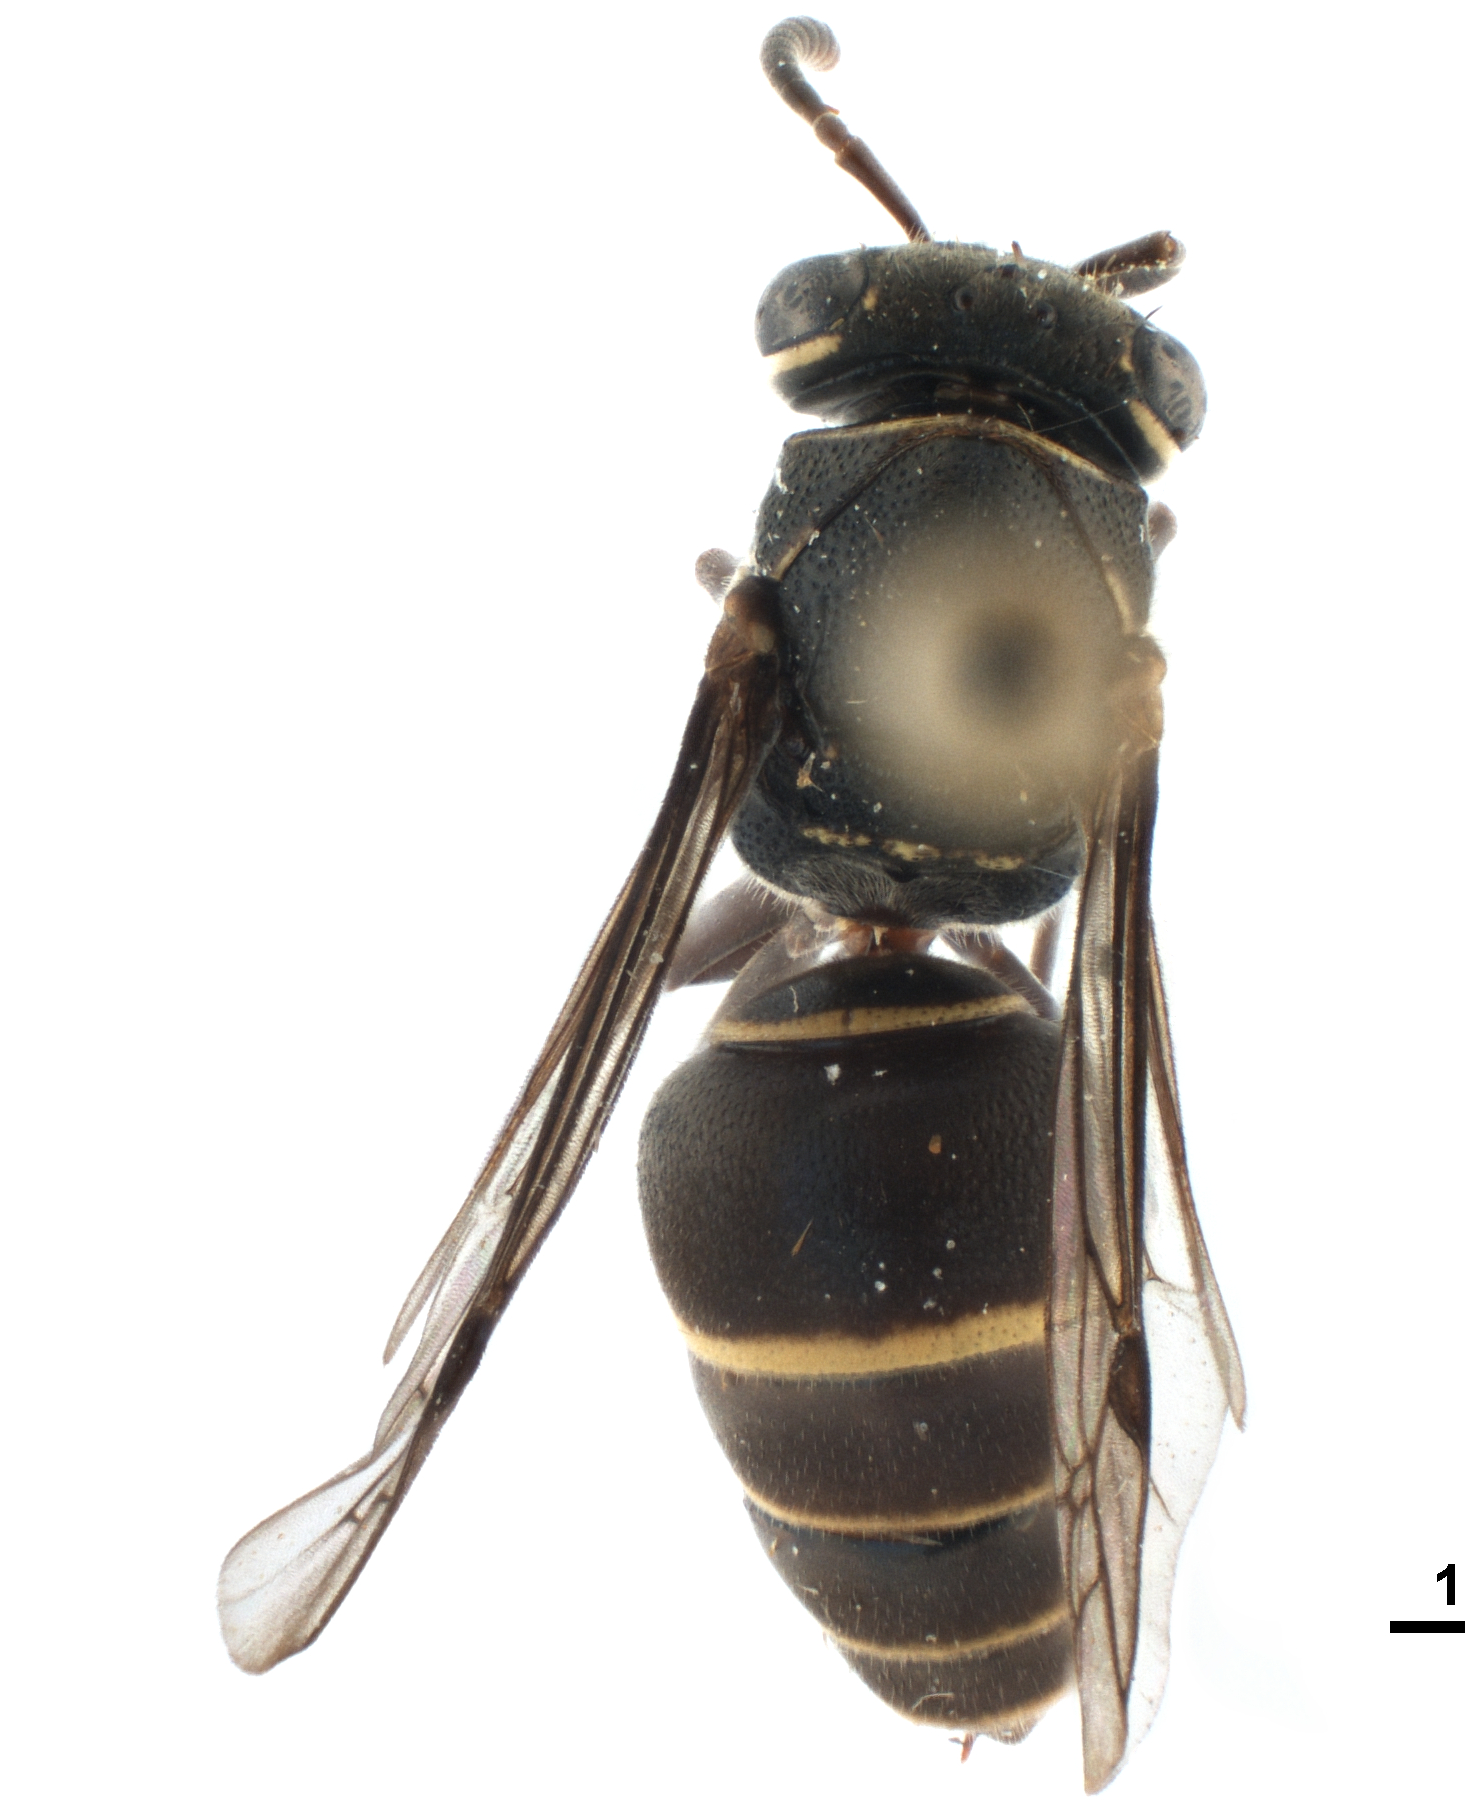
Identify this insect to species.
Protopolybia chartergoides
